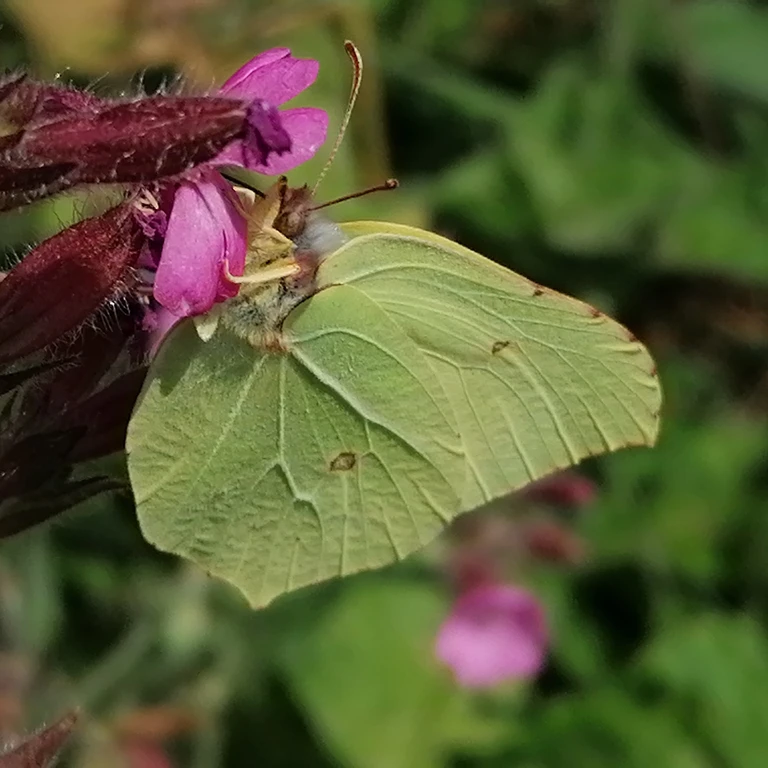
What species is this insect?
Gonepteryx rhamni
